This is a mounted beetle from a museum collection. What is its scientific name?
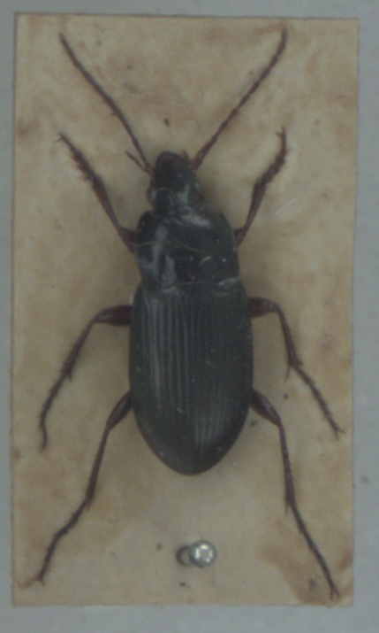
Calathus erratus
